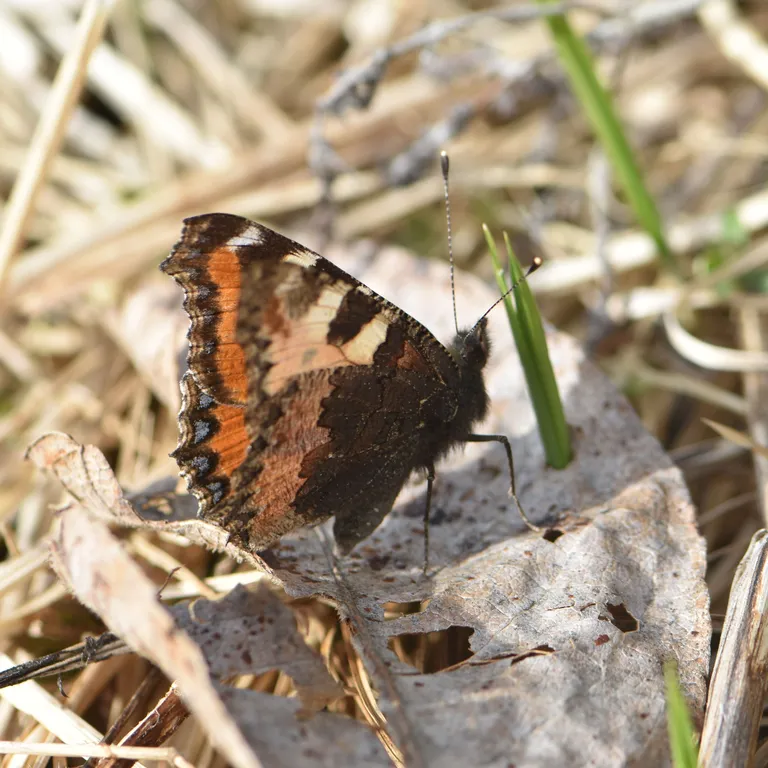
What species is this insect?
Aglais urticae
